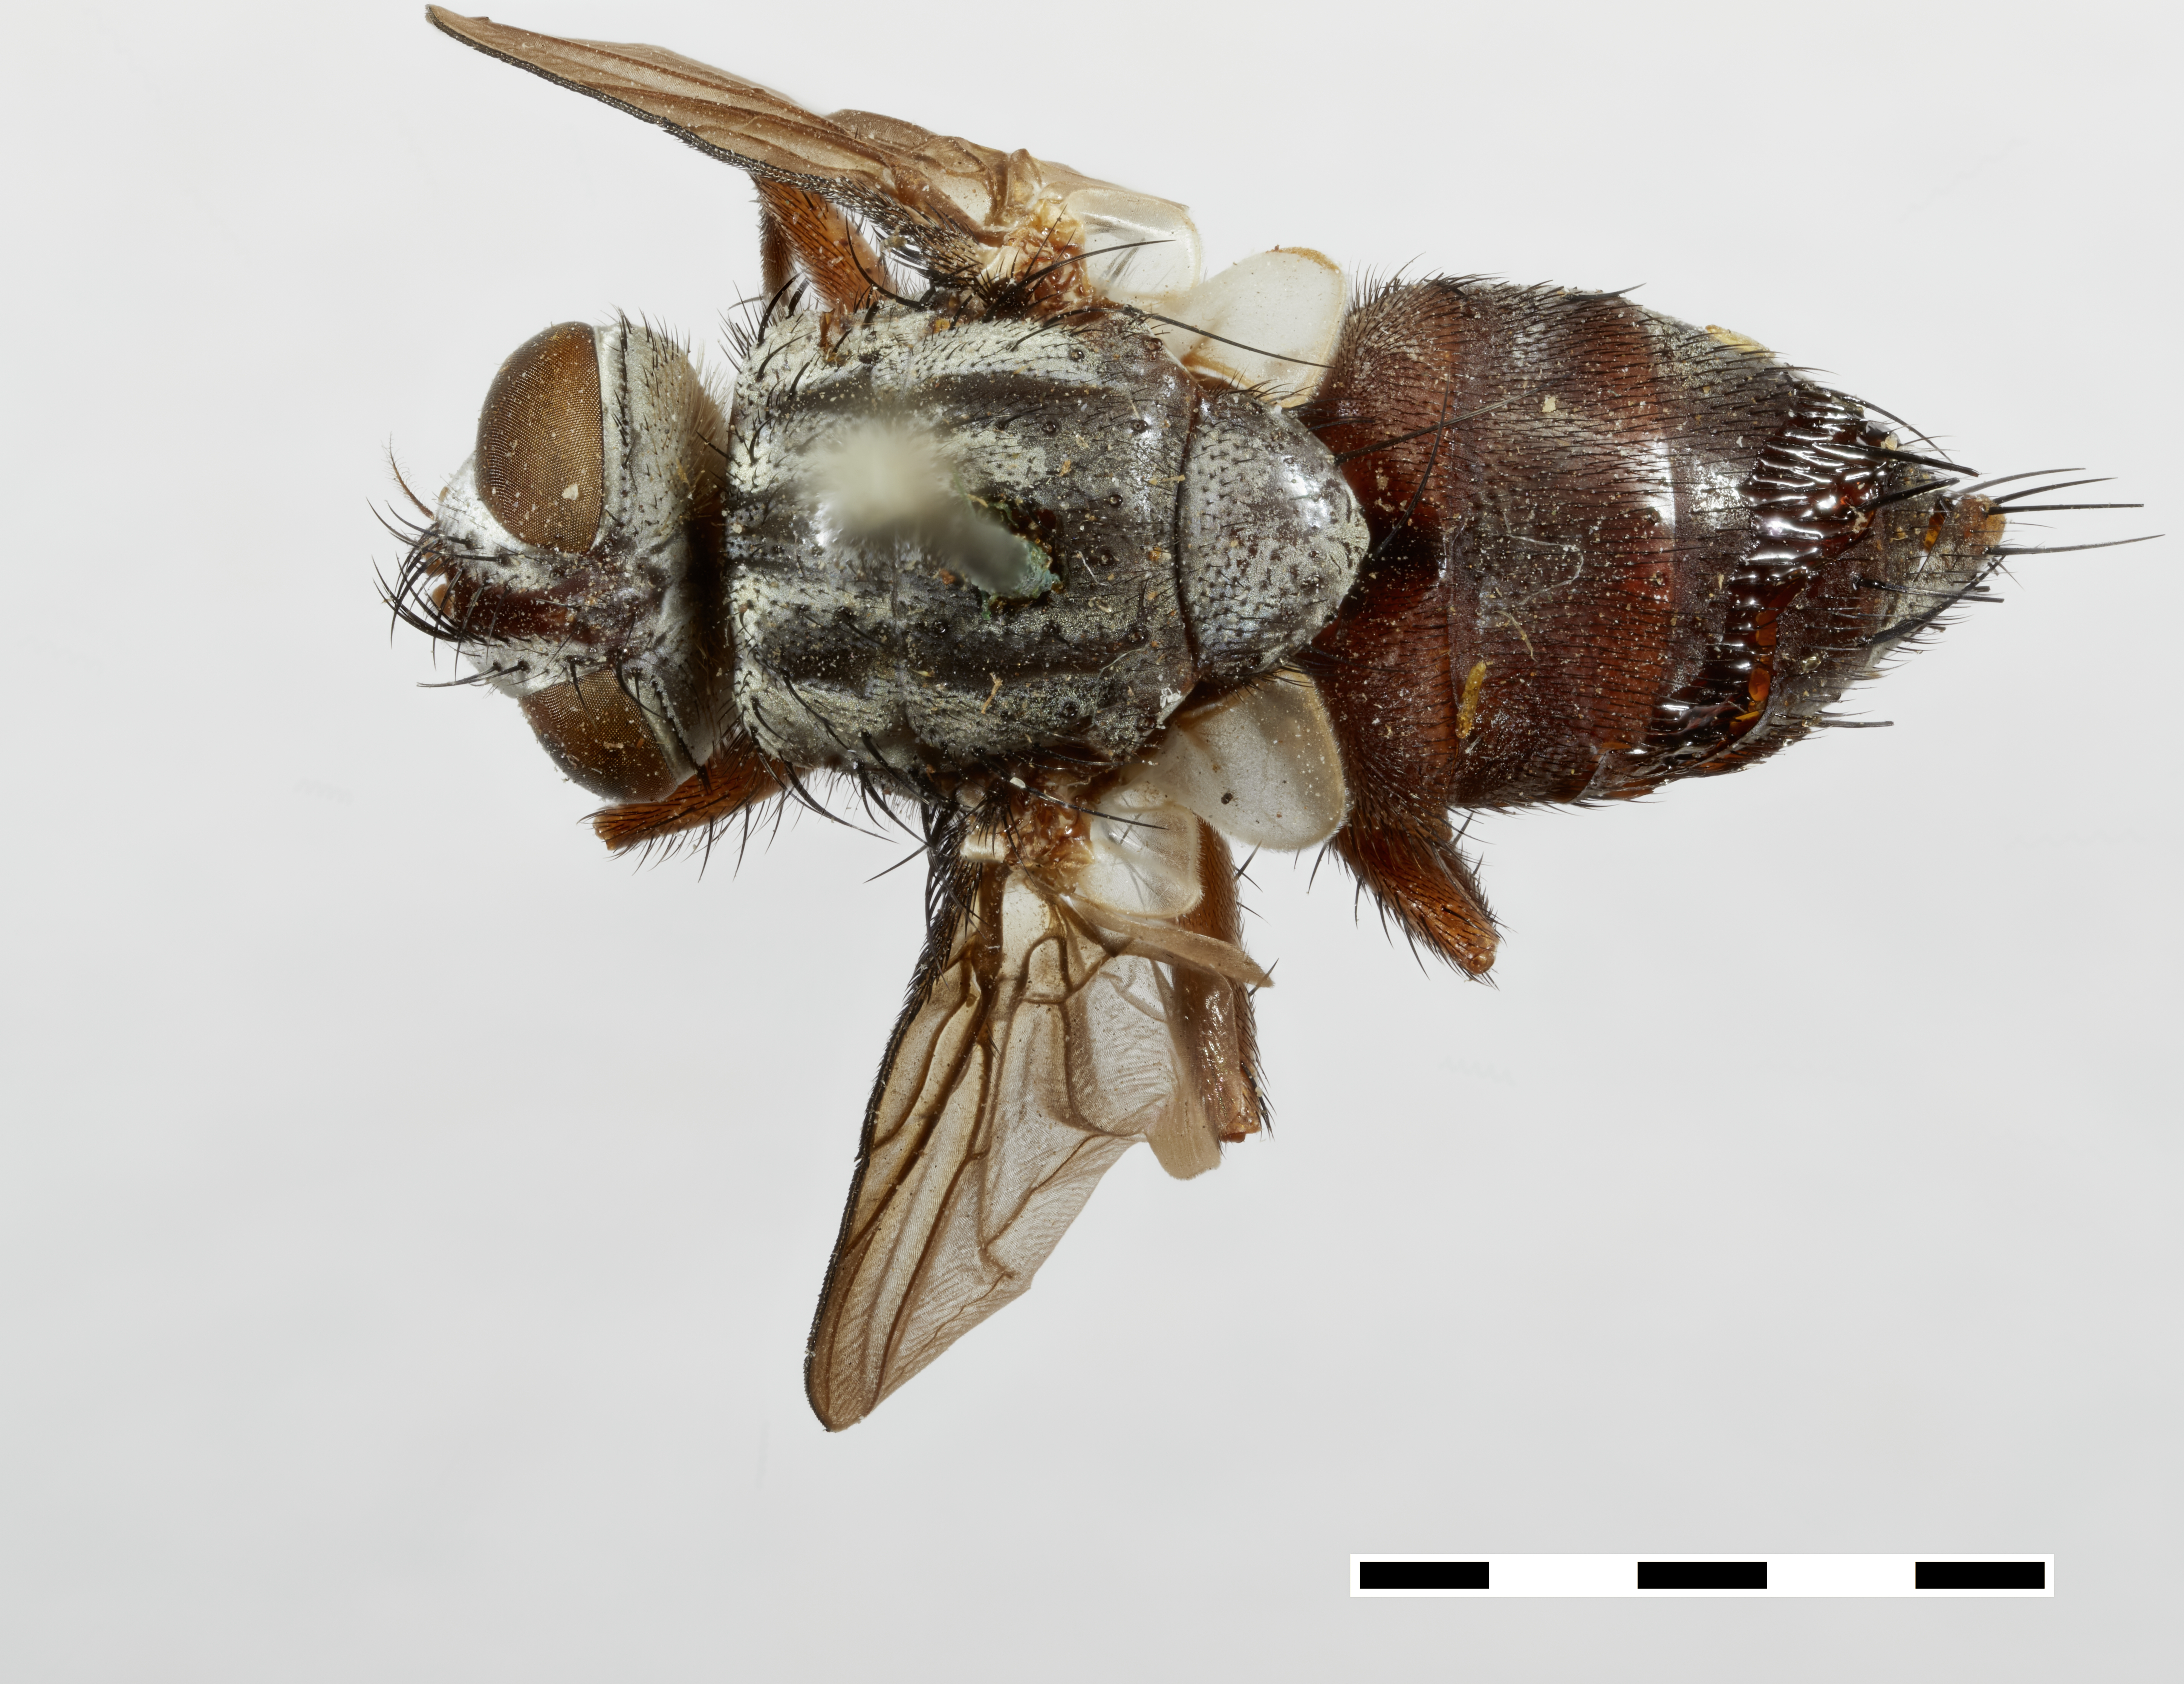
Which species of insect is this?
Eutheresia monohammi
